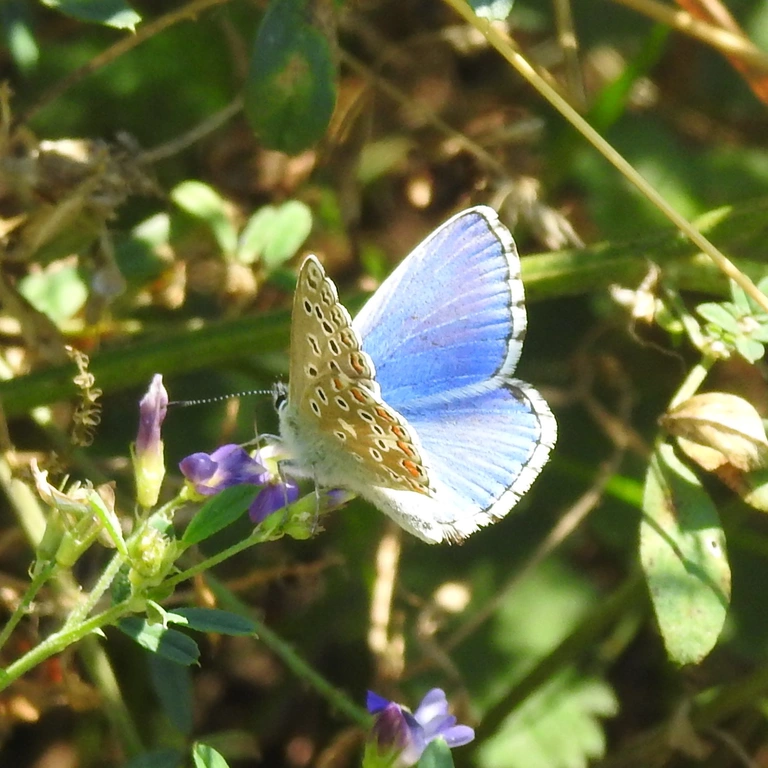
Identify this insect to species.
Lysandra bellargus
